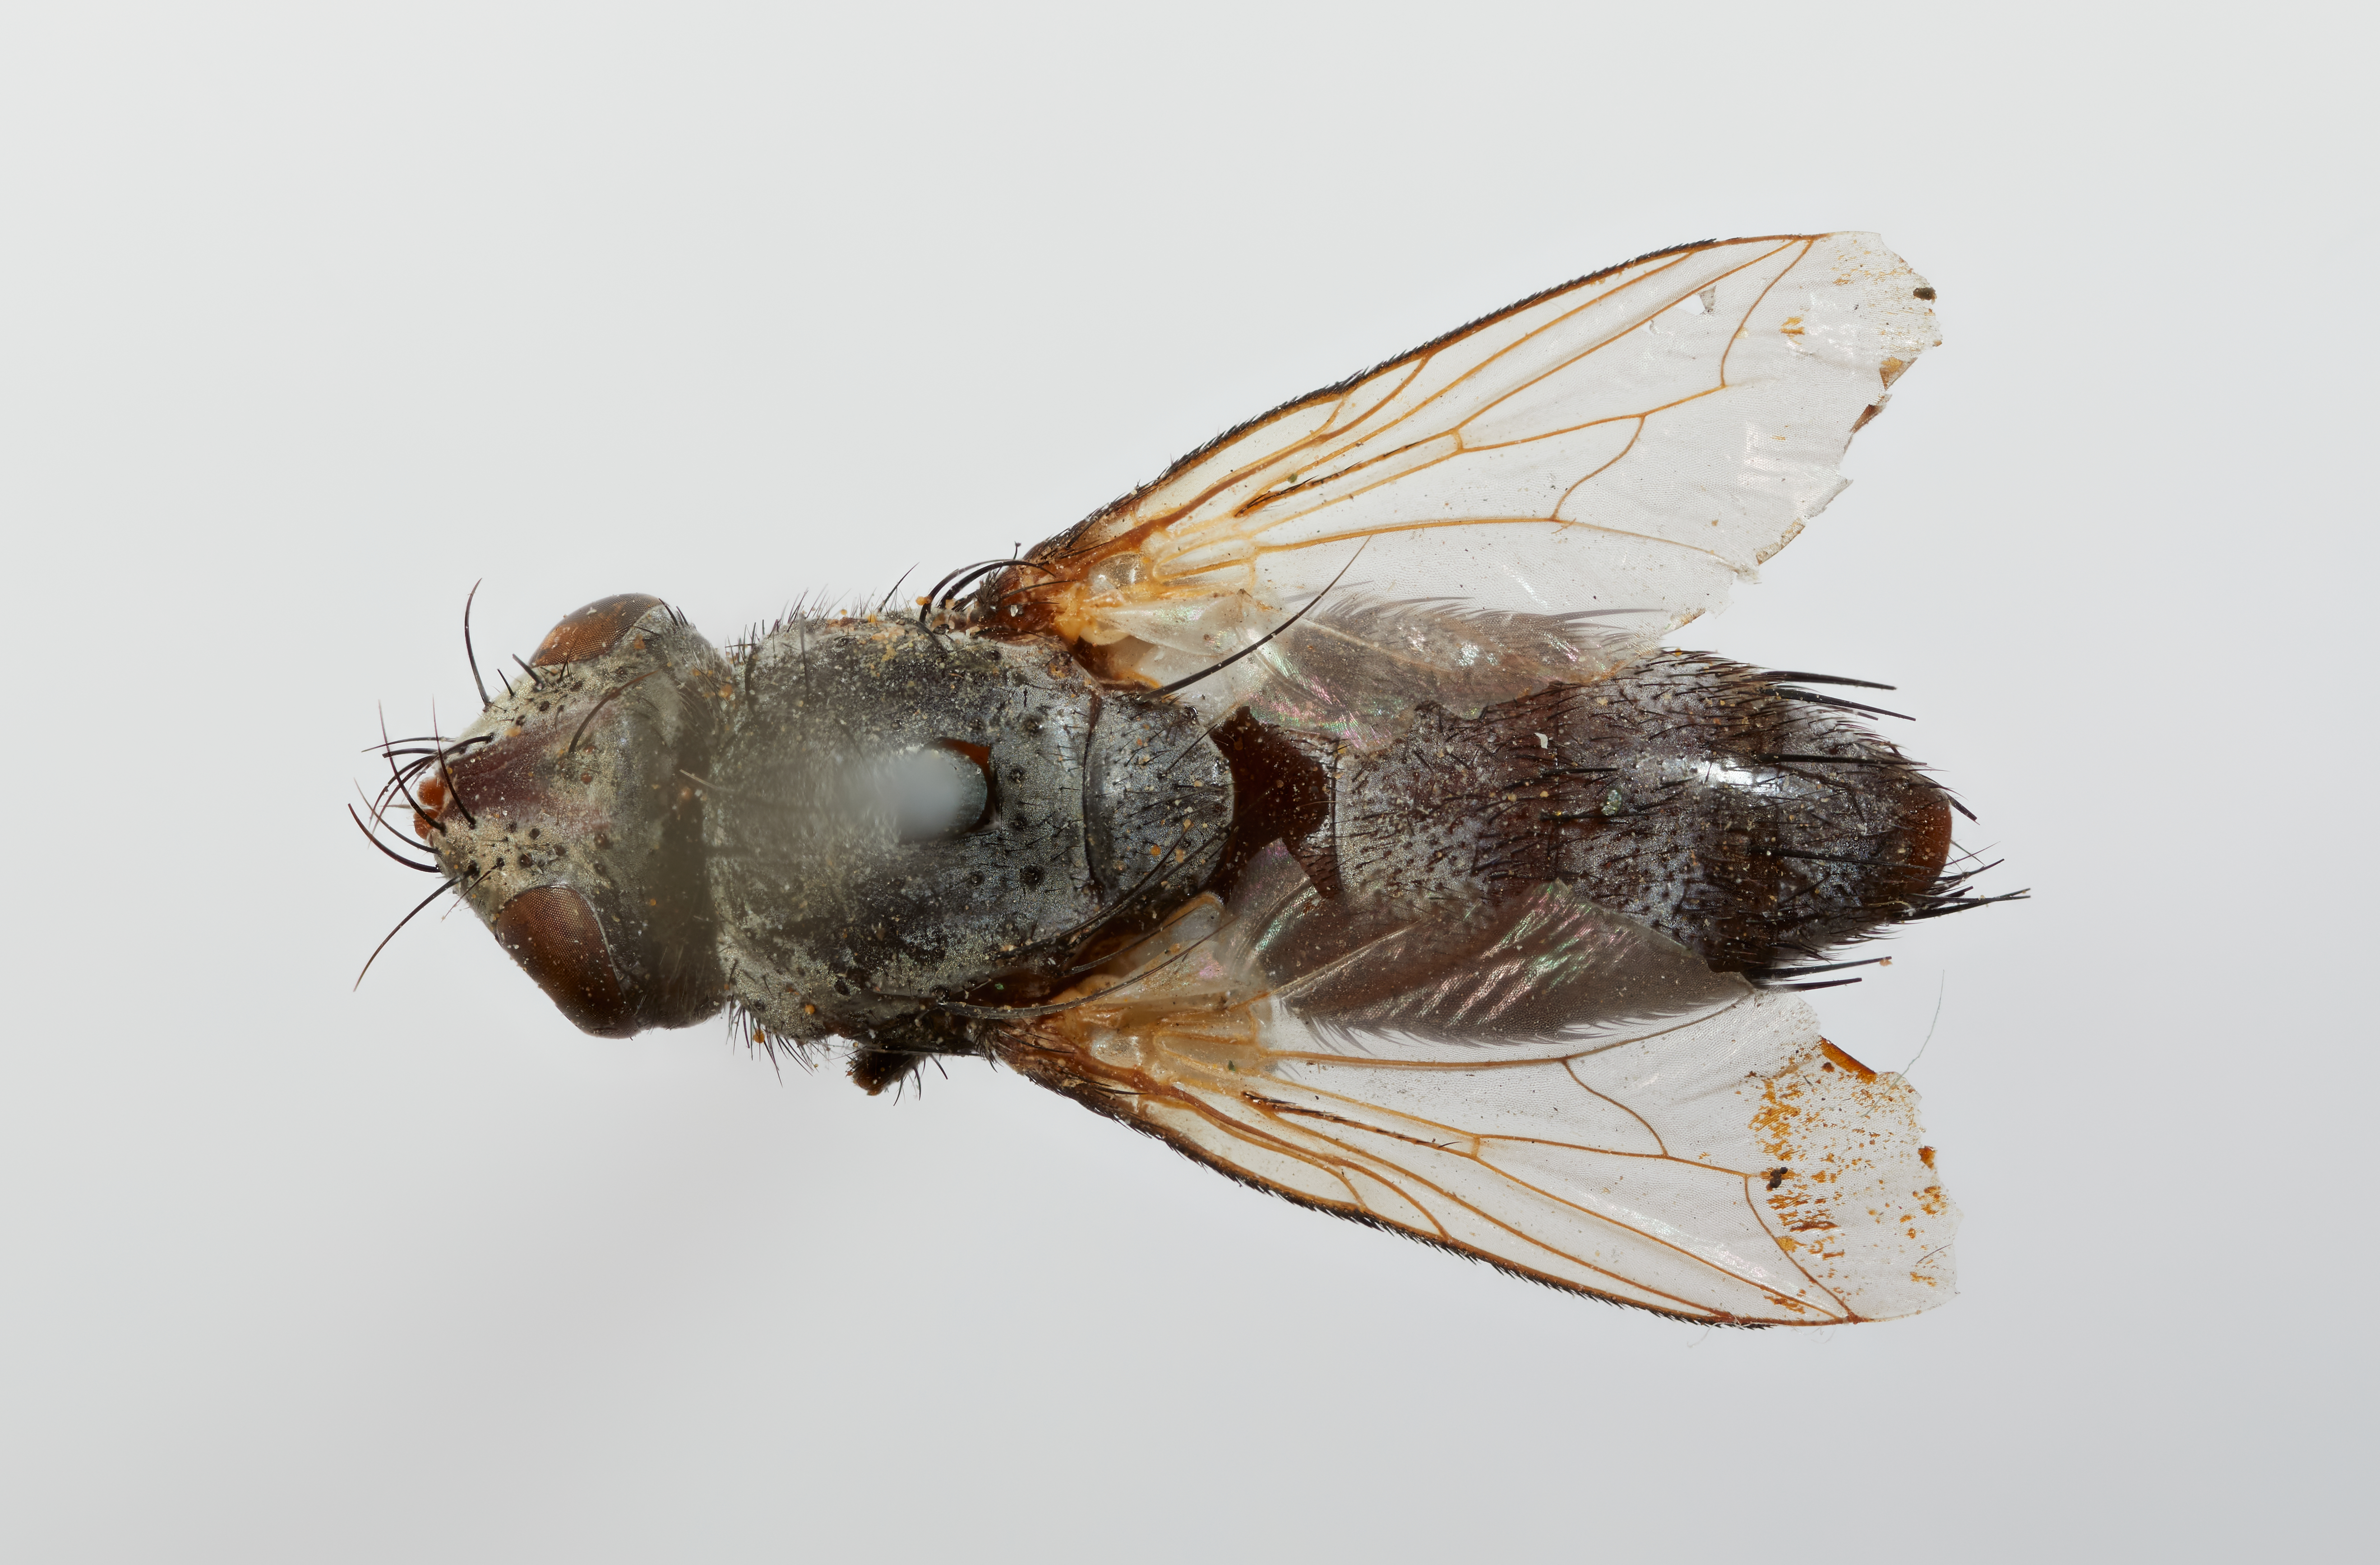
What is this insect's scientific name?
Cockerelliana capitata
